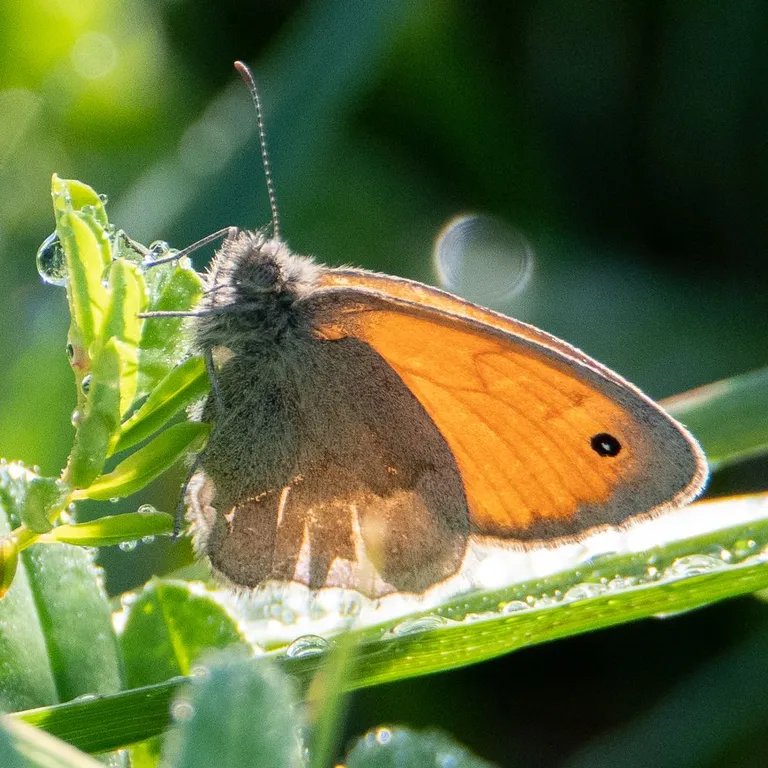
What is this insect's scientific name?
Coenonympha pamphilus
